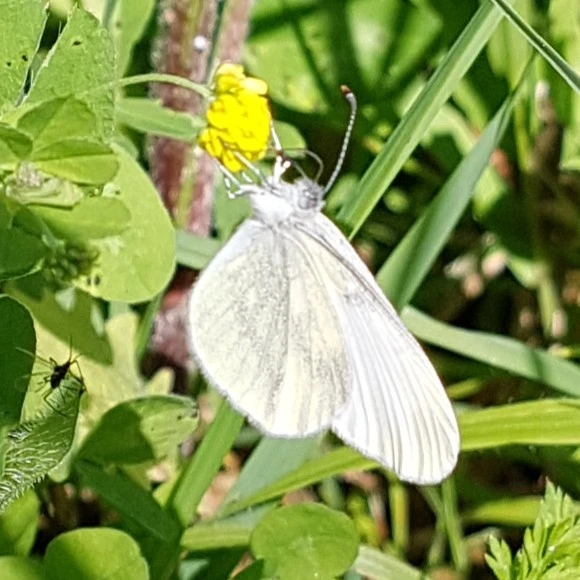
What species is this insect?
Leptidea sinapis/juvernica
